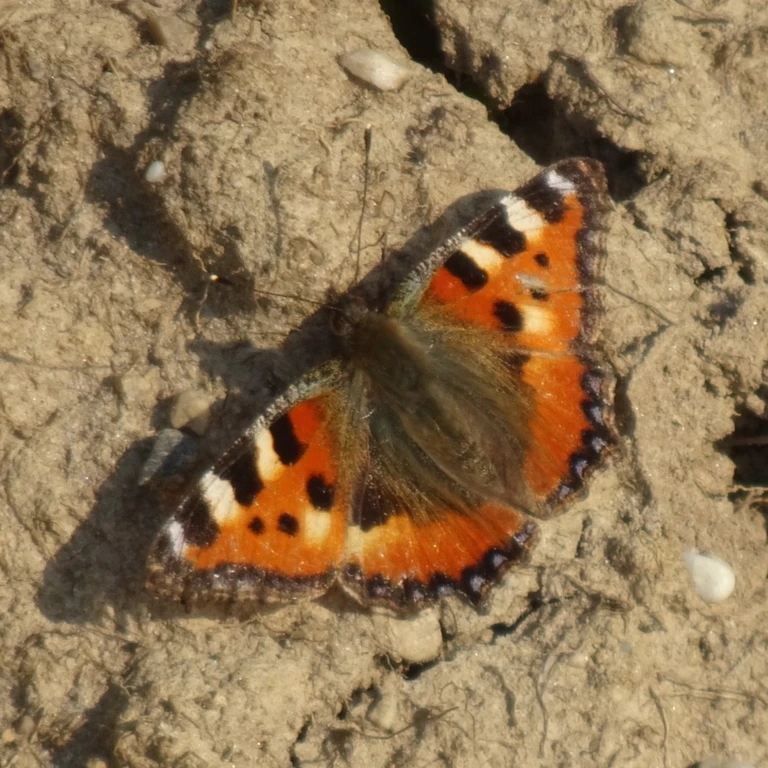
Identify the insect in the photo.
Aglais urticae
